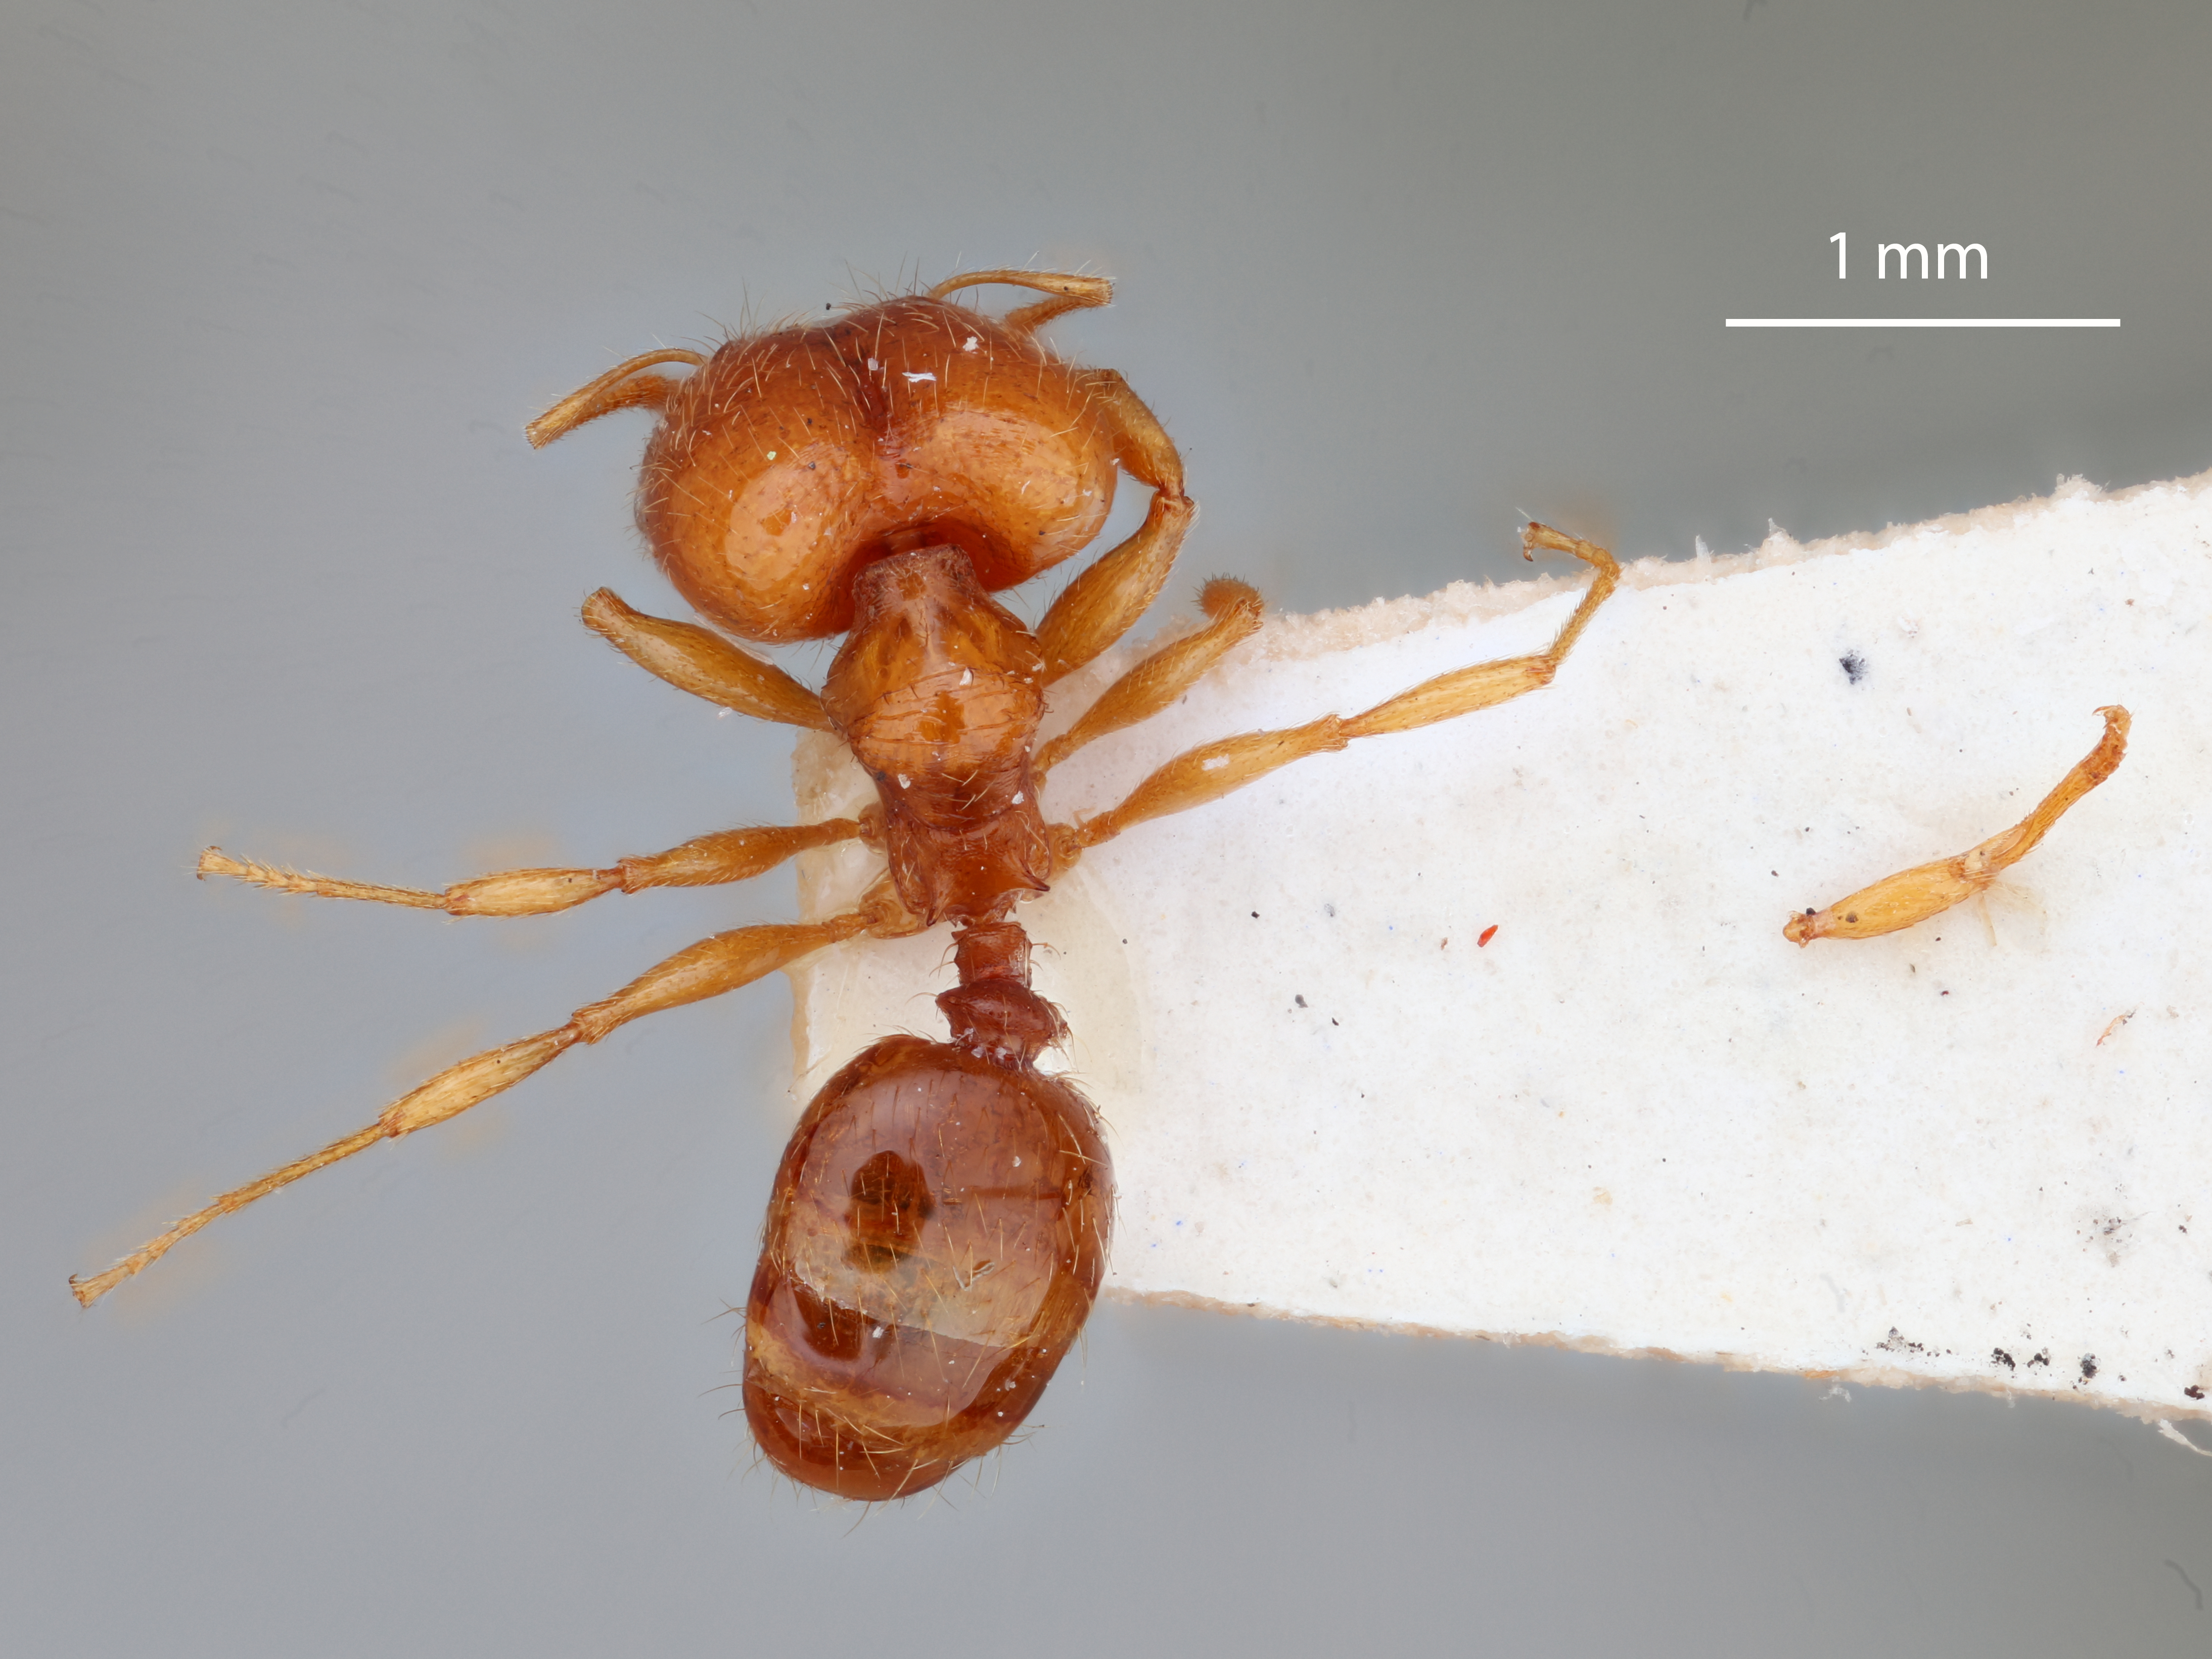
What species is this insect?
Pheidole sciophila
